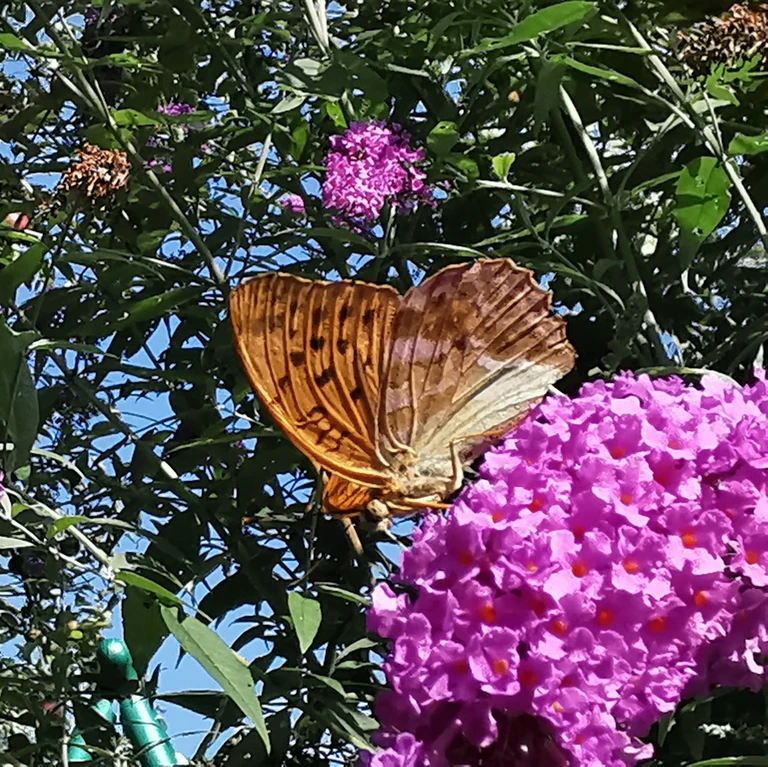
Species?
Argynnis paphia
